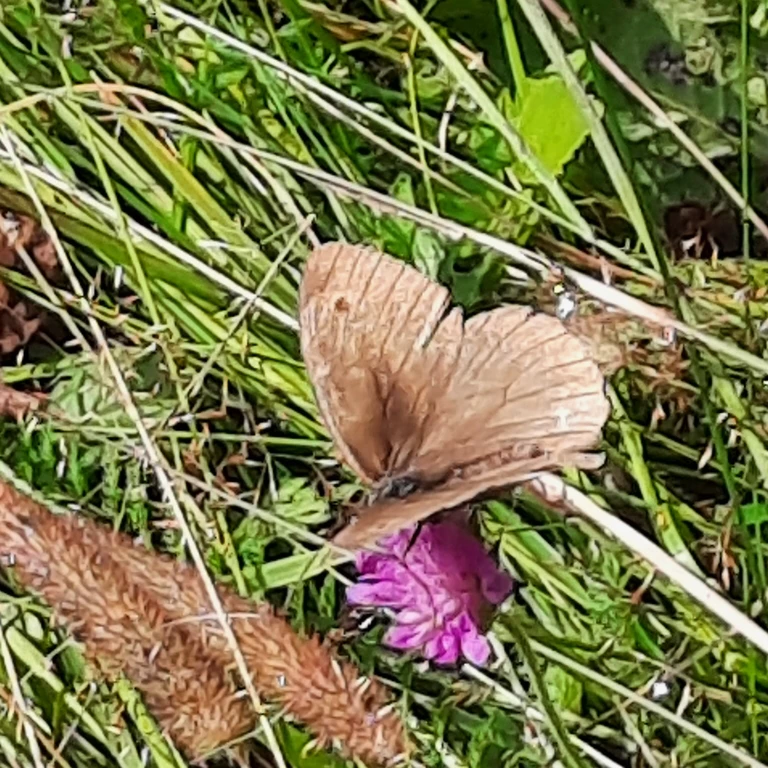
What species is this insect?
Maniola jurtina
